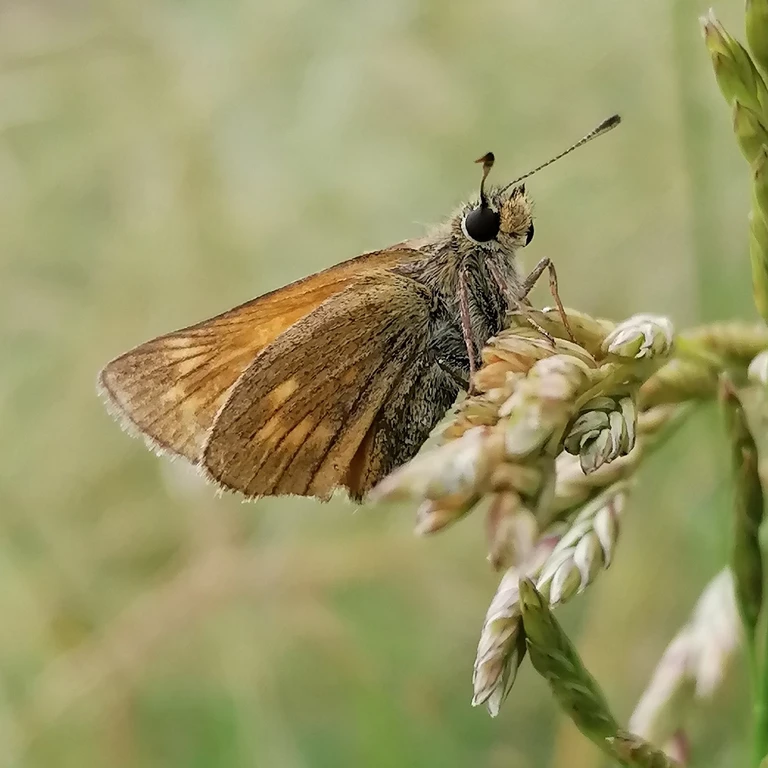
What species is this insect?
Ochlodes sylvanus (also Ochlodes venata)
